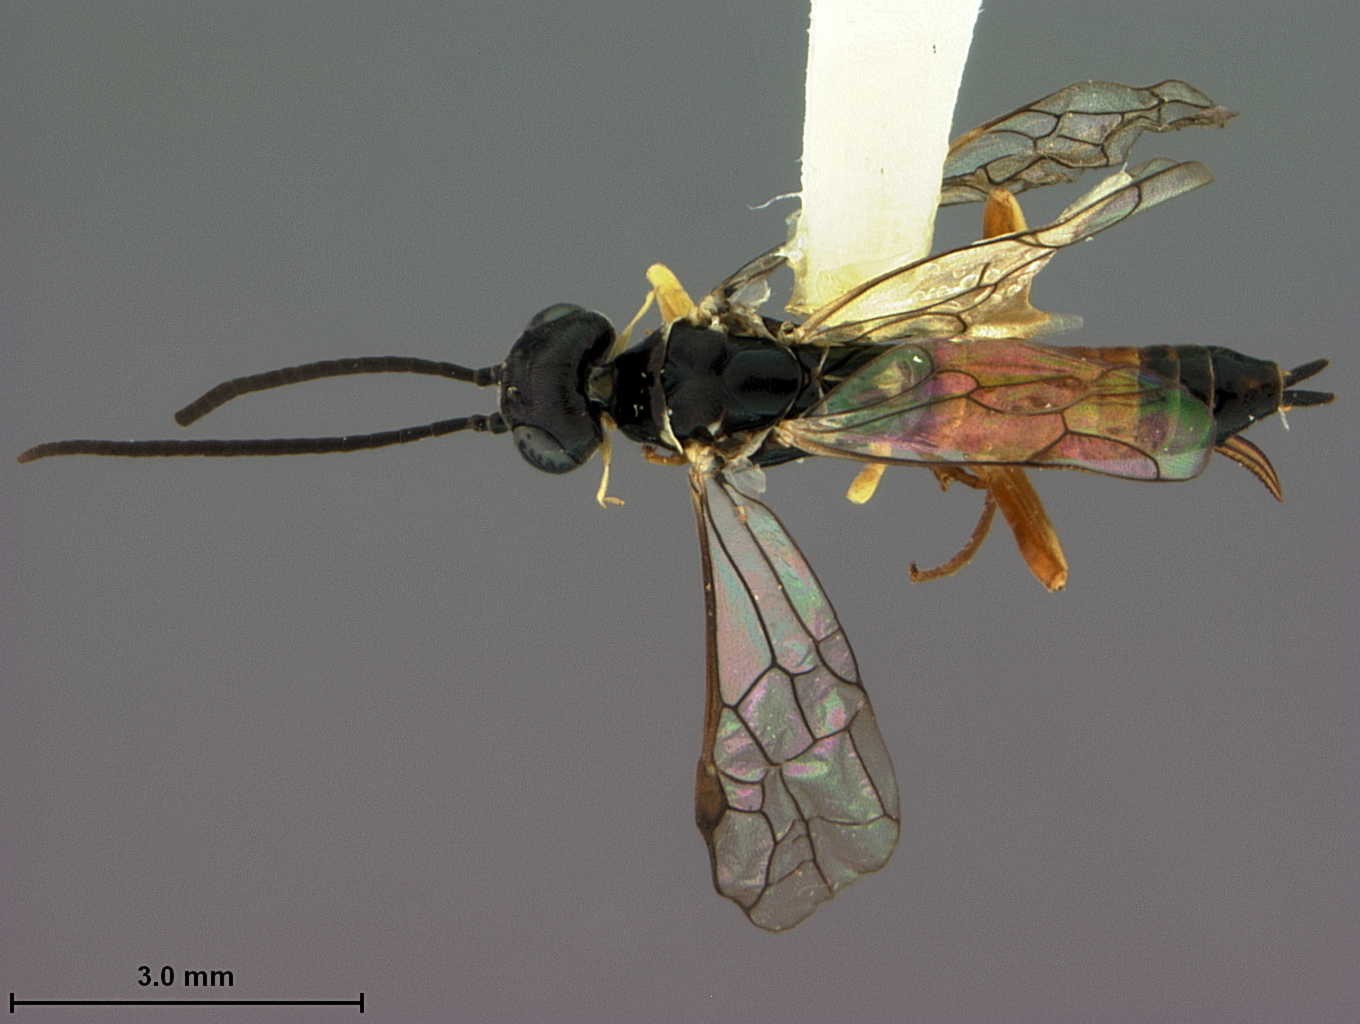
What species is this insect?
Janus quercusae
